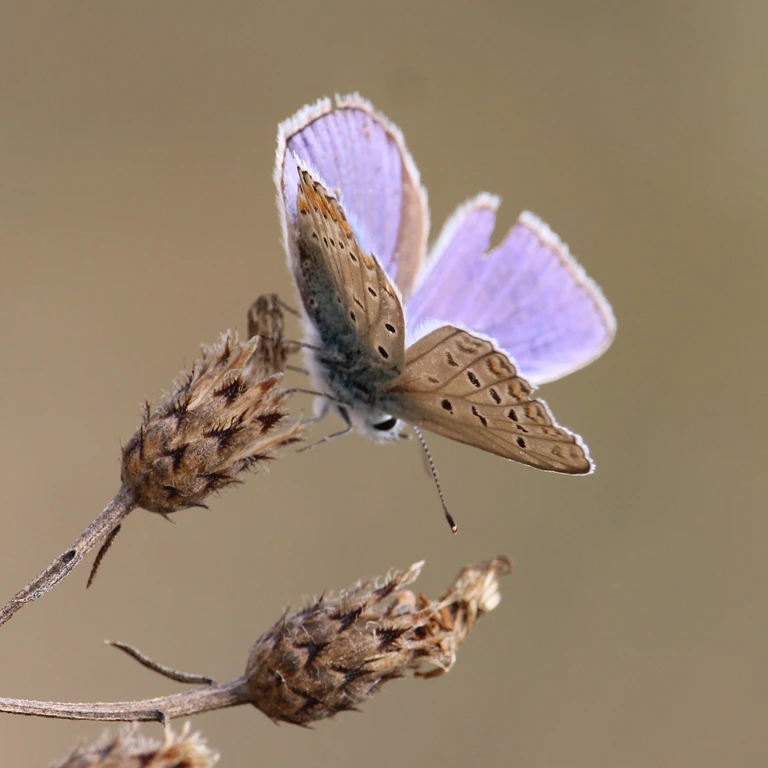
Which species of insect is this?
Polyommatus icarus
